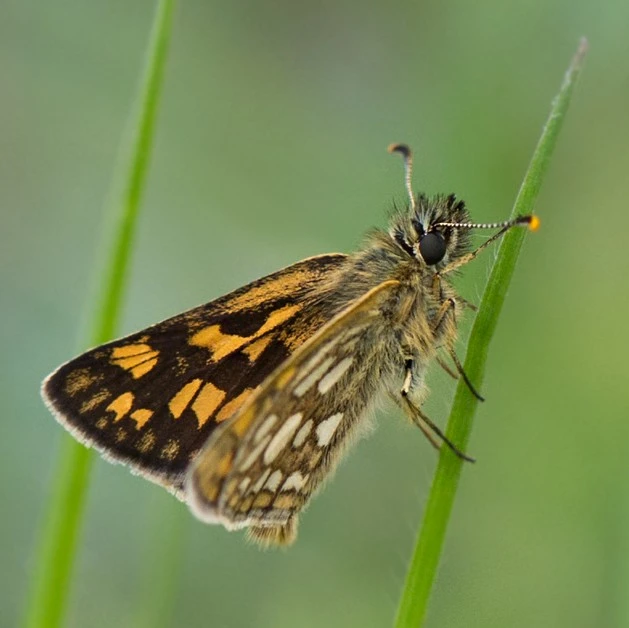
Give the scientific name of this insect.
Carterocephalus palaemon
